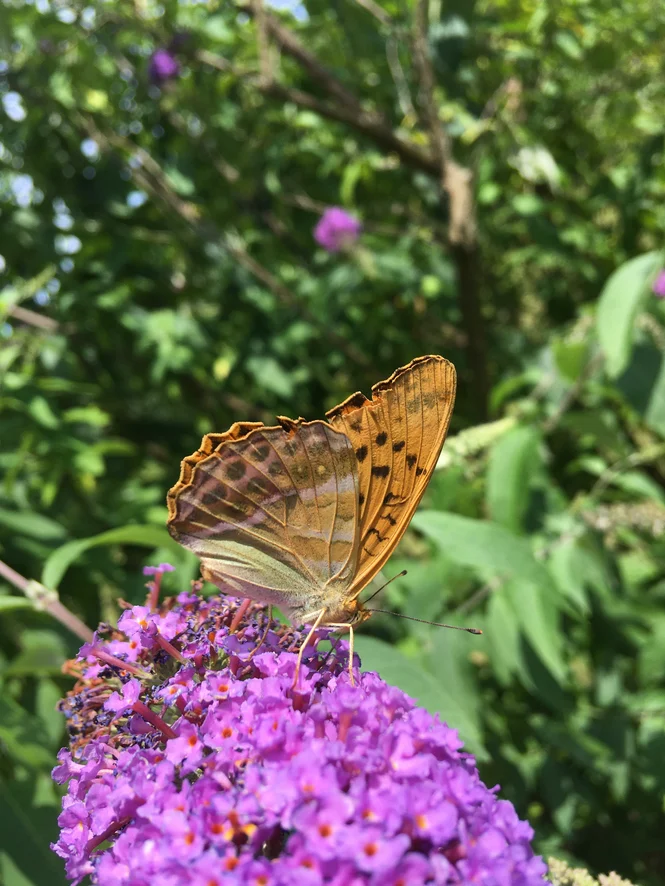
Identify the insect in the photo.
Argynnis paphia
